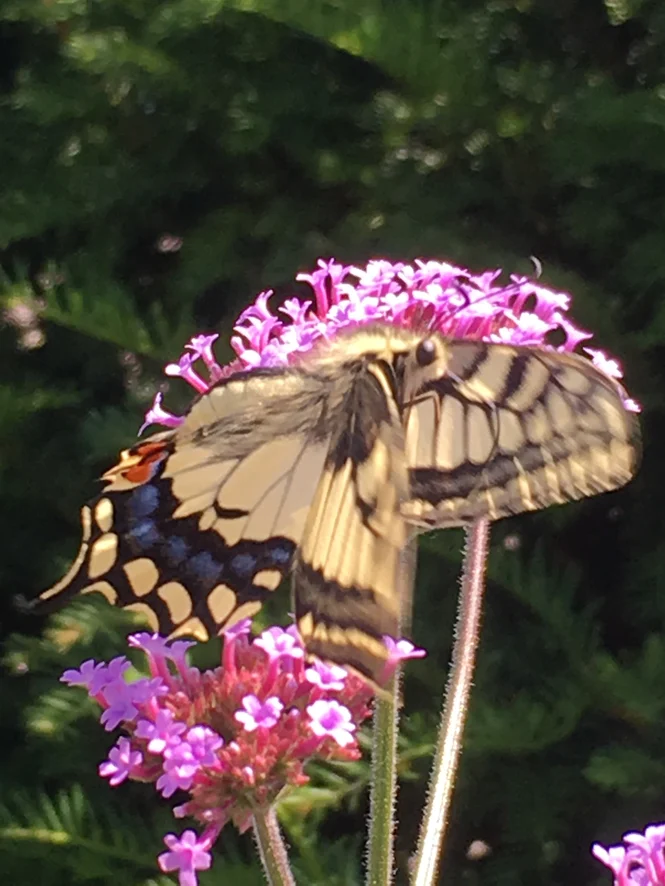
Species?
Papilio machaon
